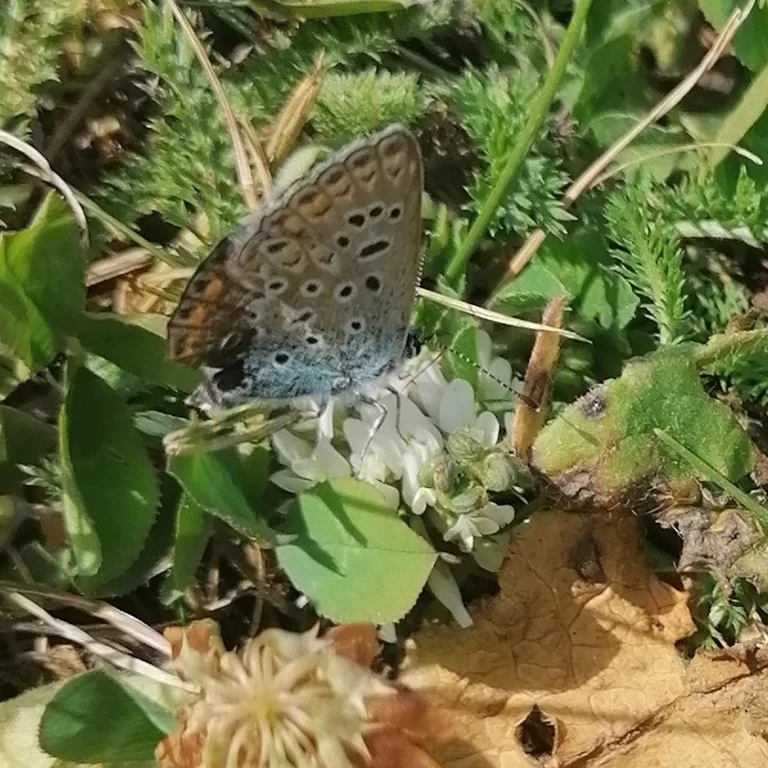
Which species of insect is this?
Polyommatus icarus
